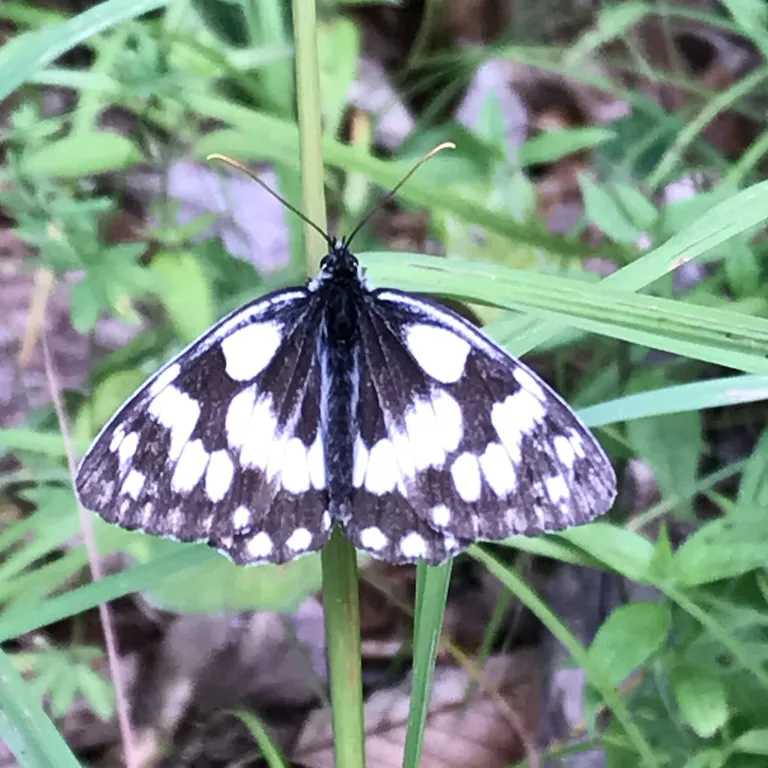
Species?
Melanargia galathea
